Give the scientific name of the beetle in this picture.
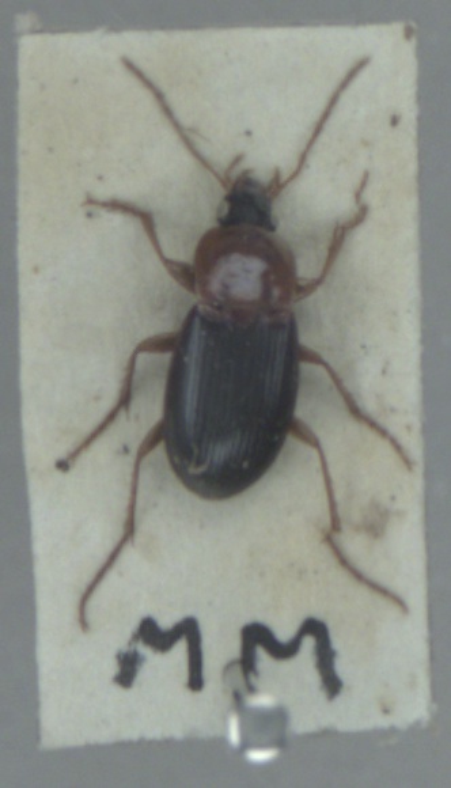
Calathus melanocephalus
